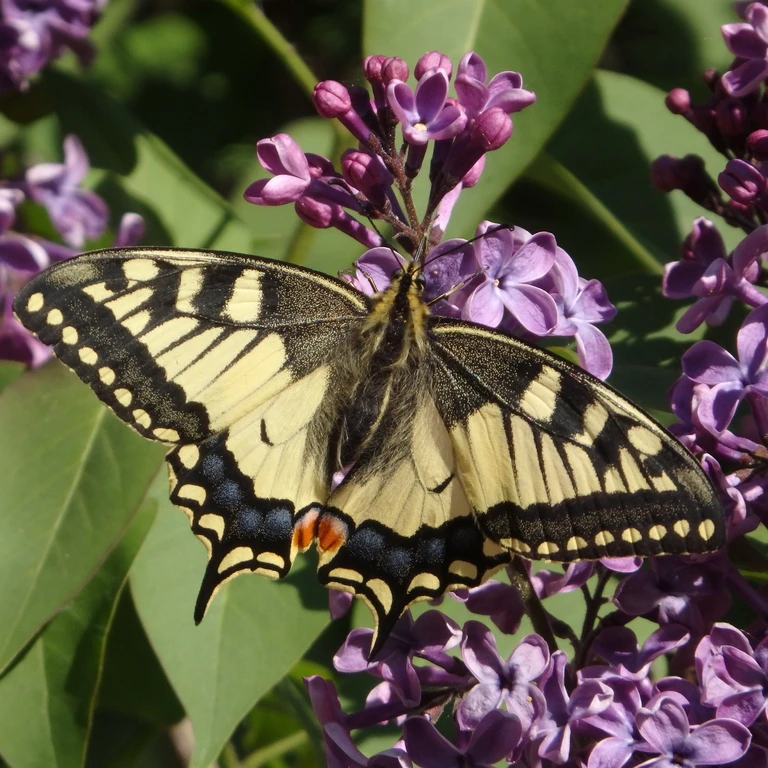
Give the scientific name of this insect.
Papilio machaon
